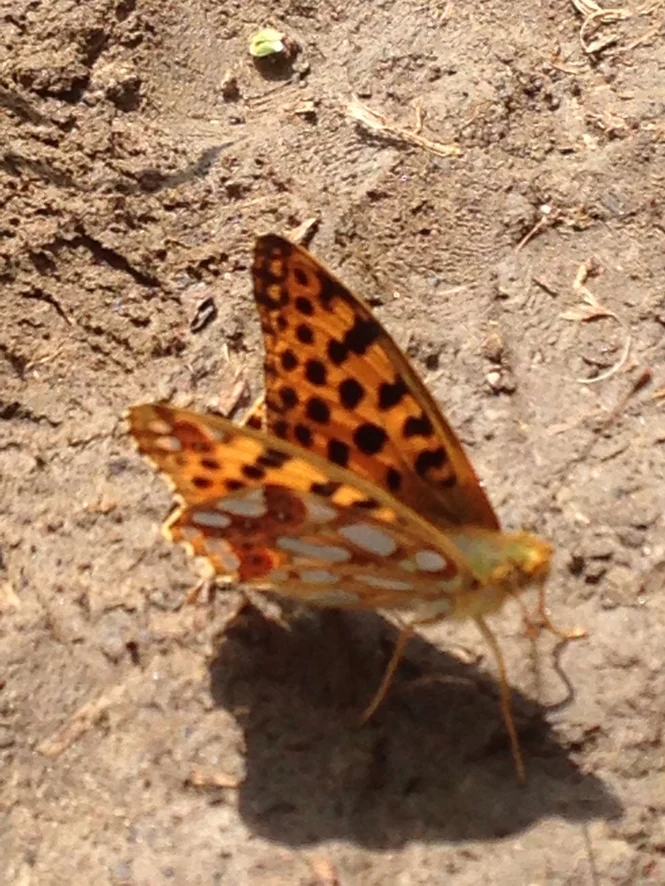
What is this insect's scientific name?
Issoria lathonia
